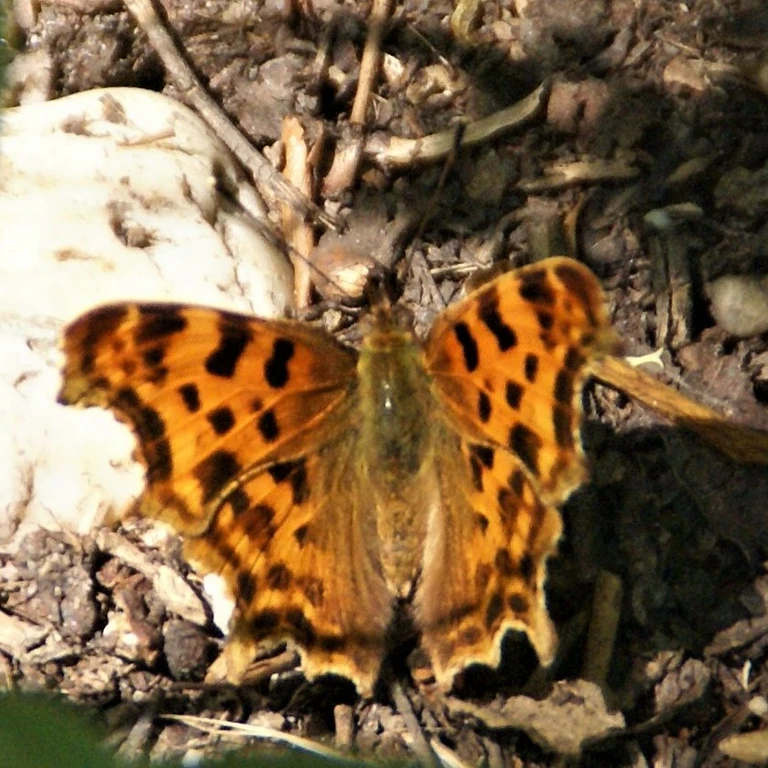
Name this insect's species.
Polygonia c-album
